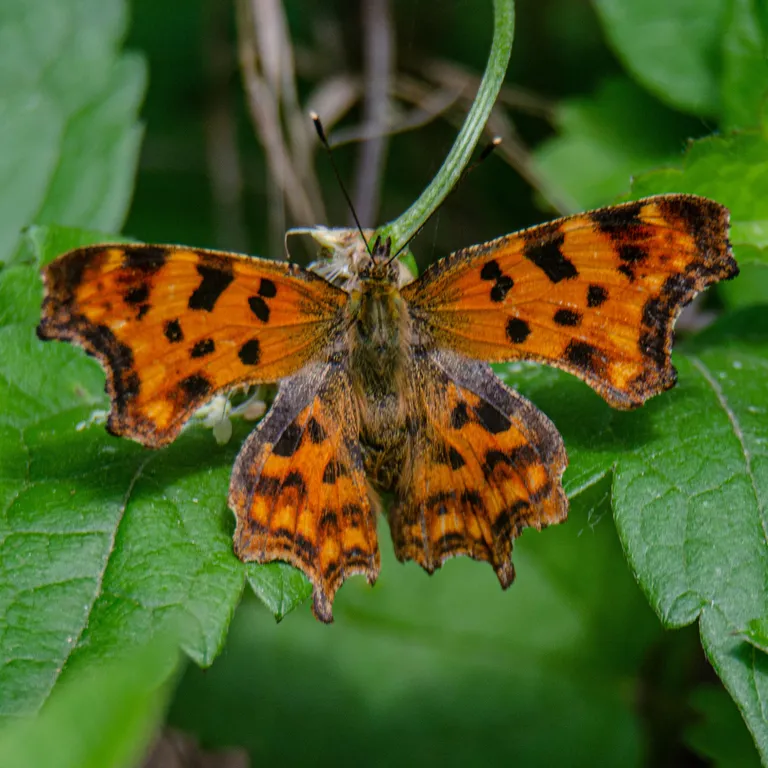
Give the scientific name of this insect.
Polygonia c-album
